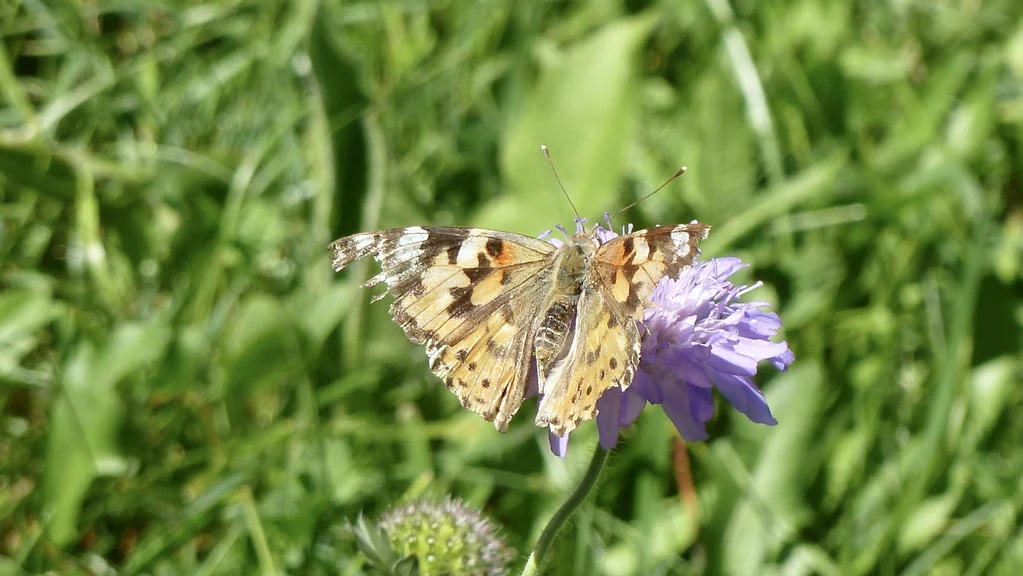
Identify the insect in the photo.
Vanessa cardui
